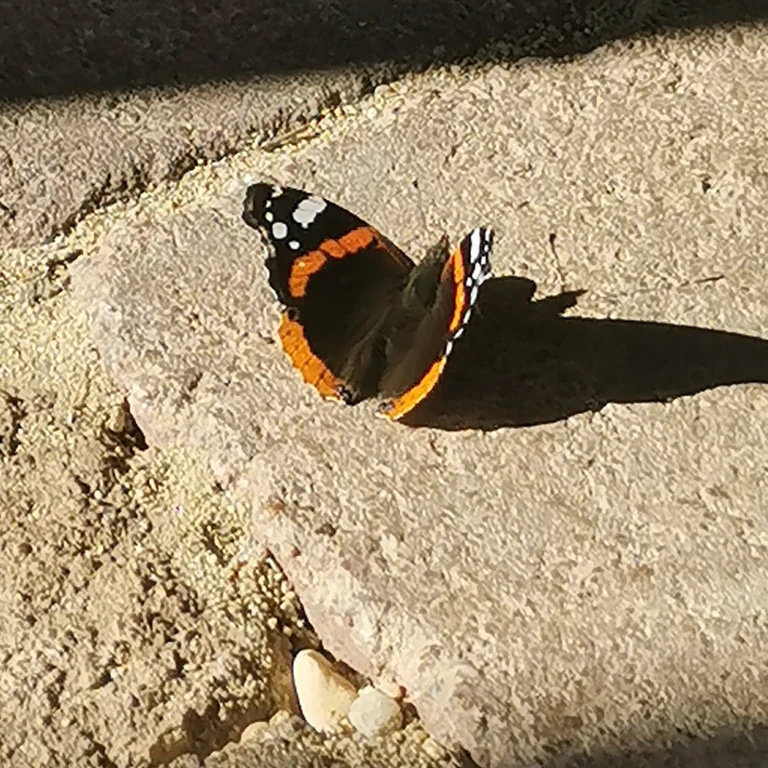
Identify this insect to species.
Vanessa atalanta
